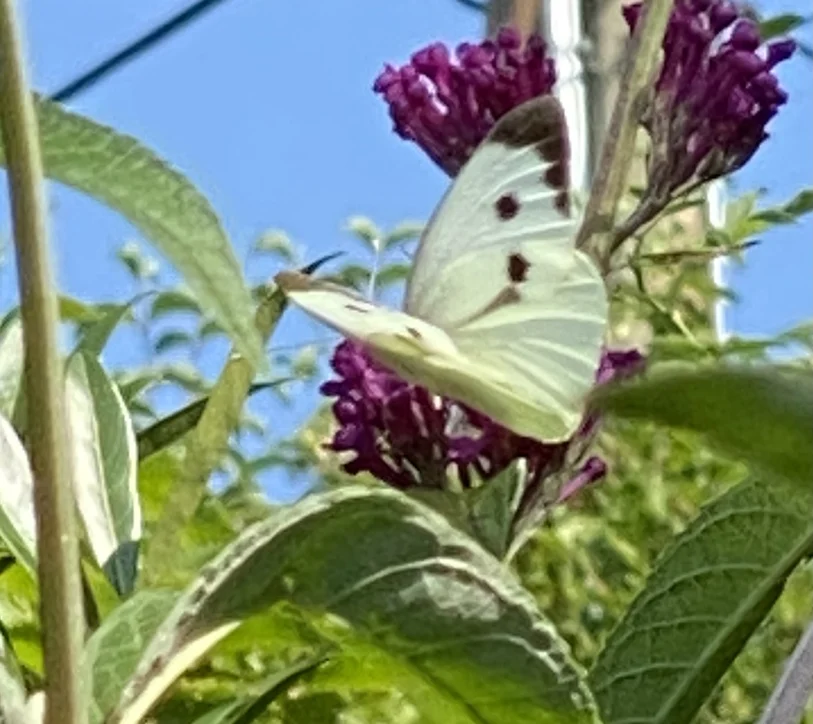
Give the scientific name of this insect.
Pieris brassicae
